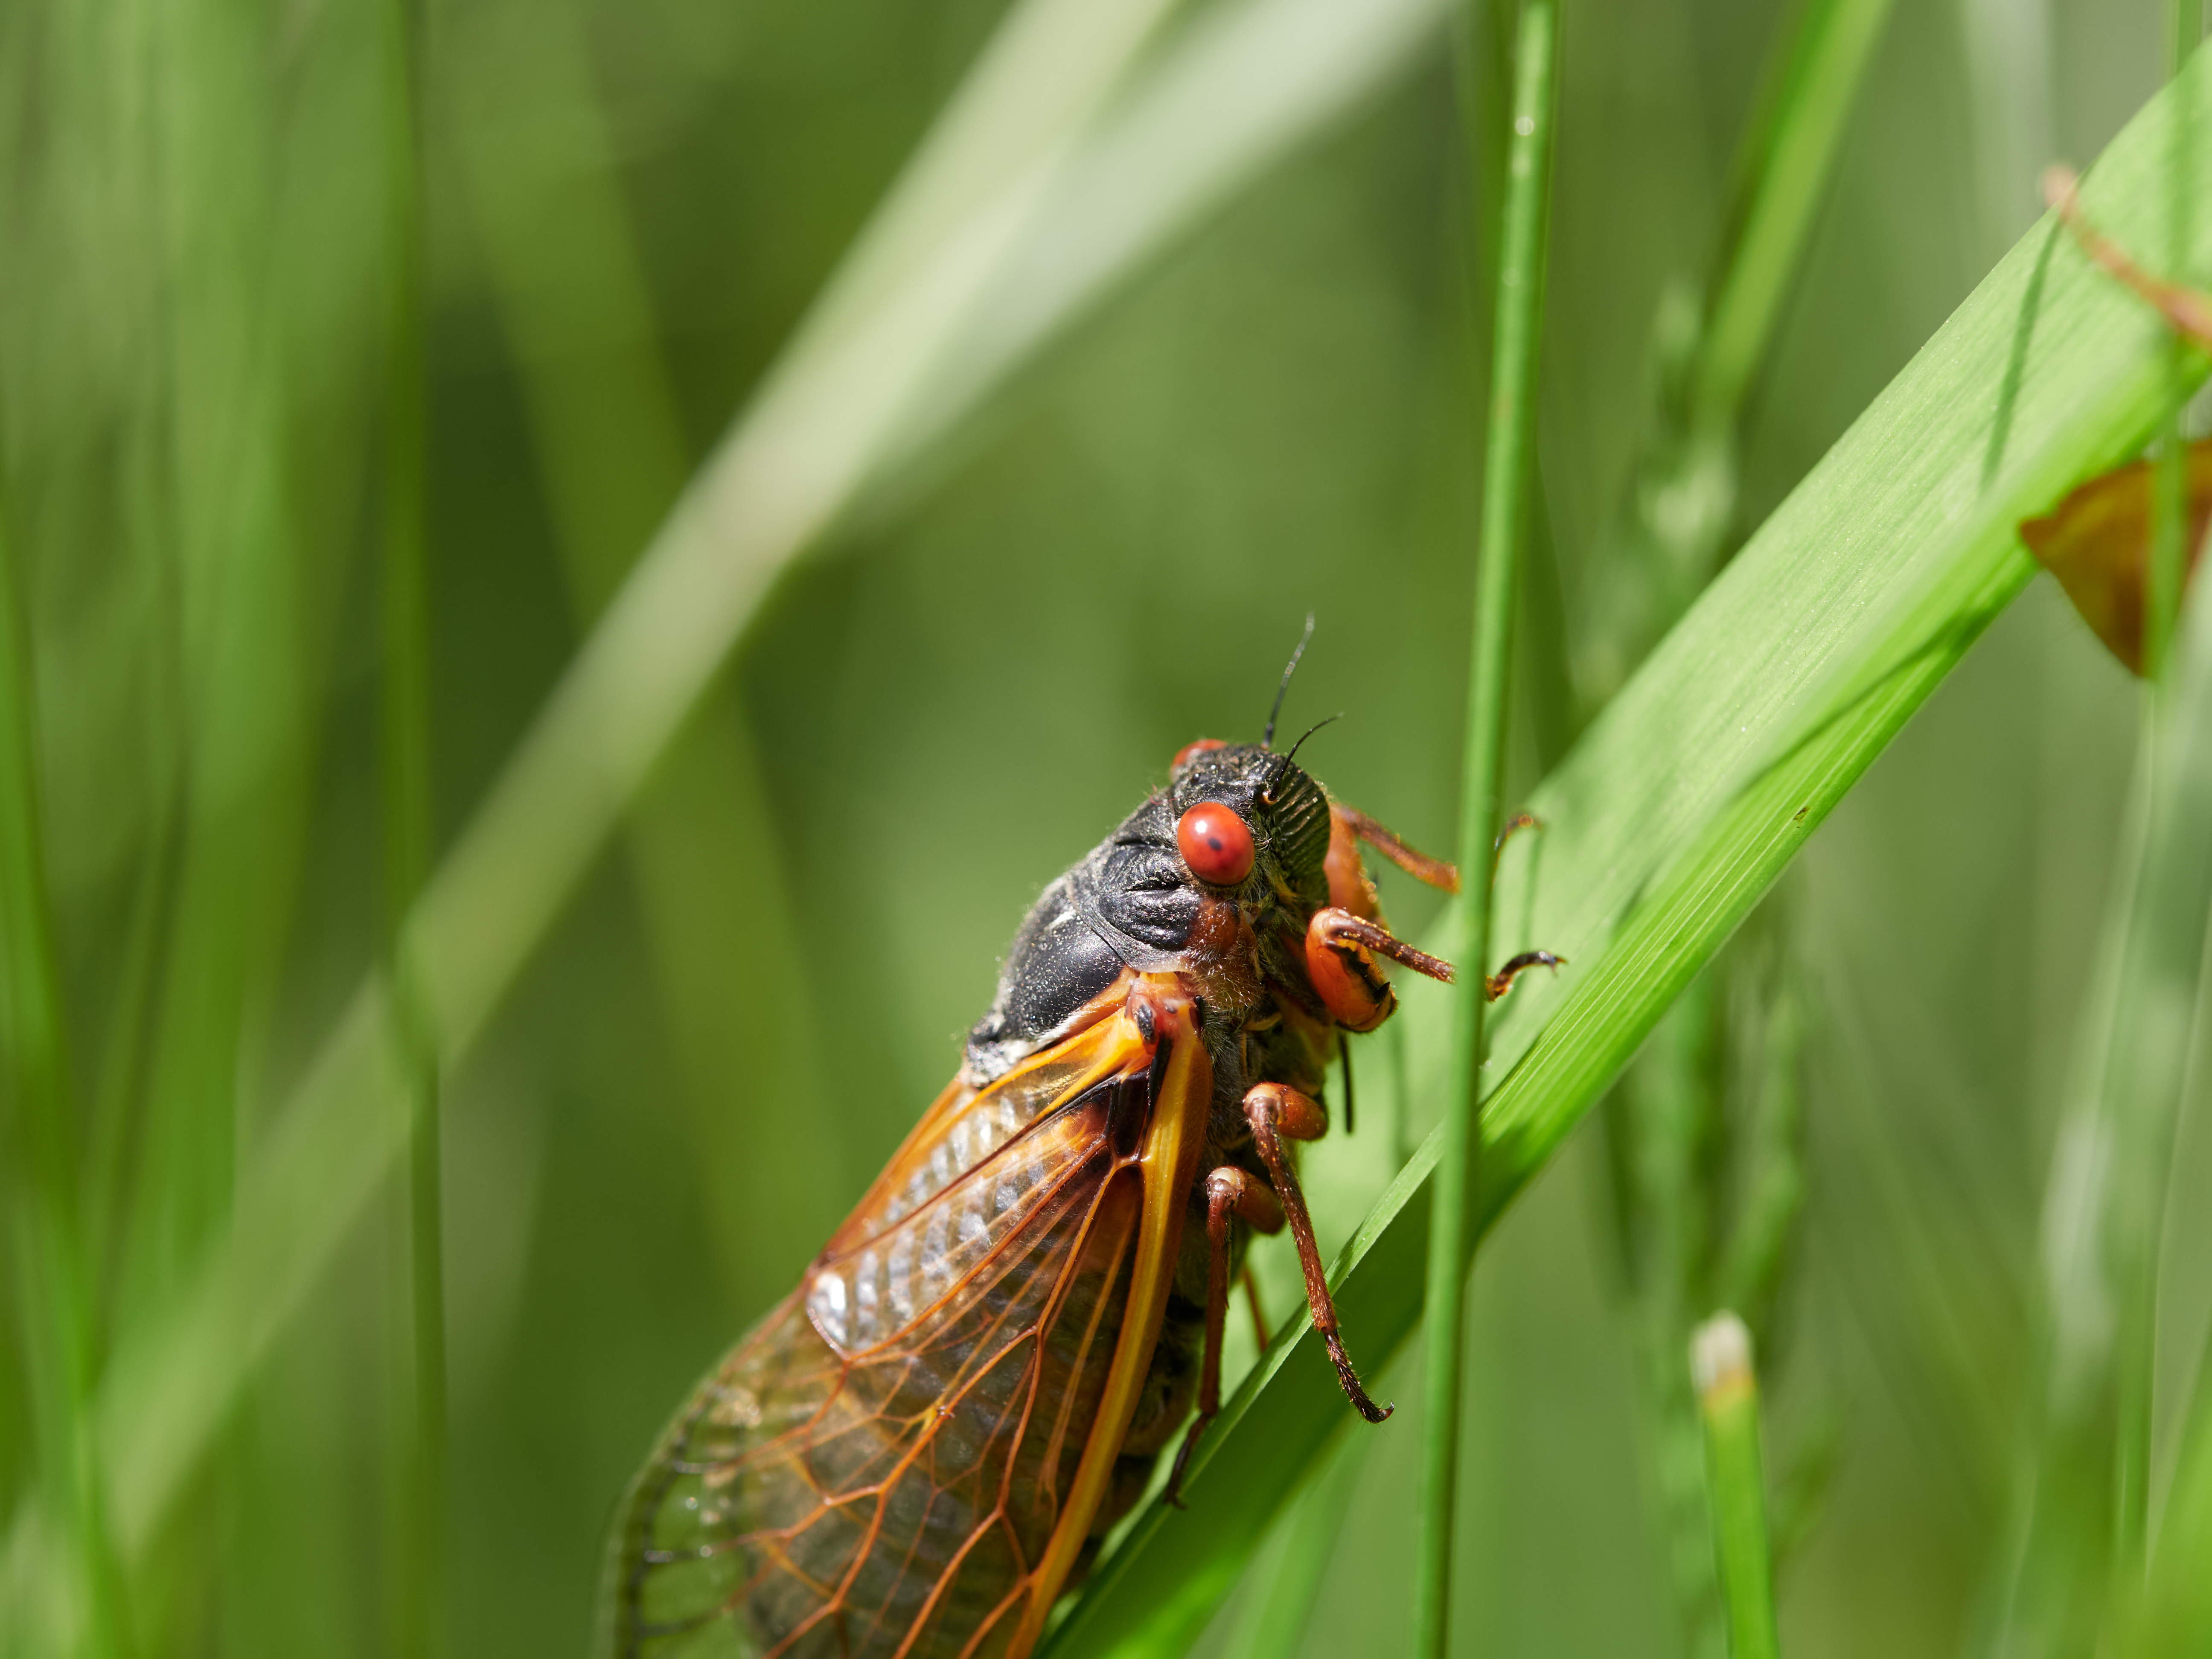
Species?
Magicicada septendecim
